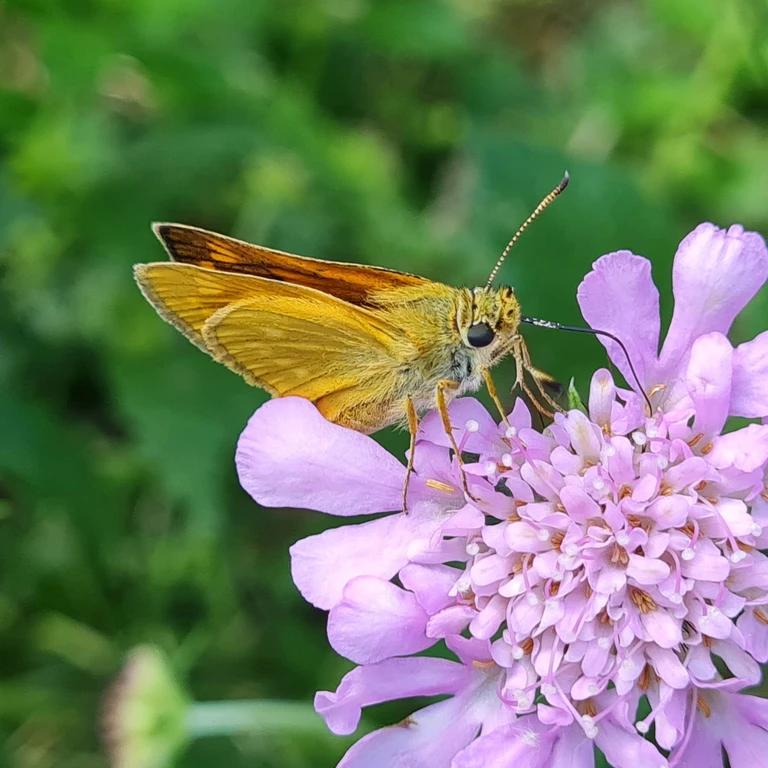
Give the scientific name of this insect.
Ochlodes sylvanus (also Ochlodes venata)
